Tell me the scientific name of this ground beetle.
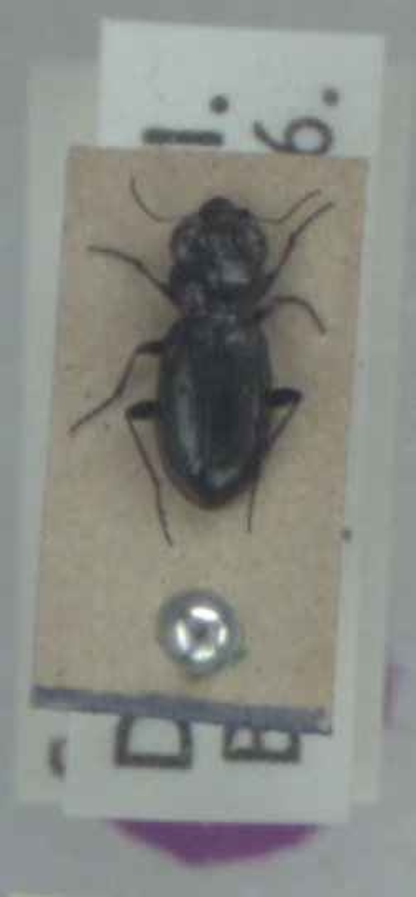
Notiophilus germinyi
